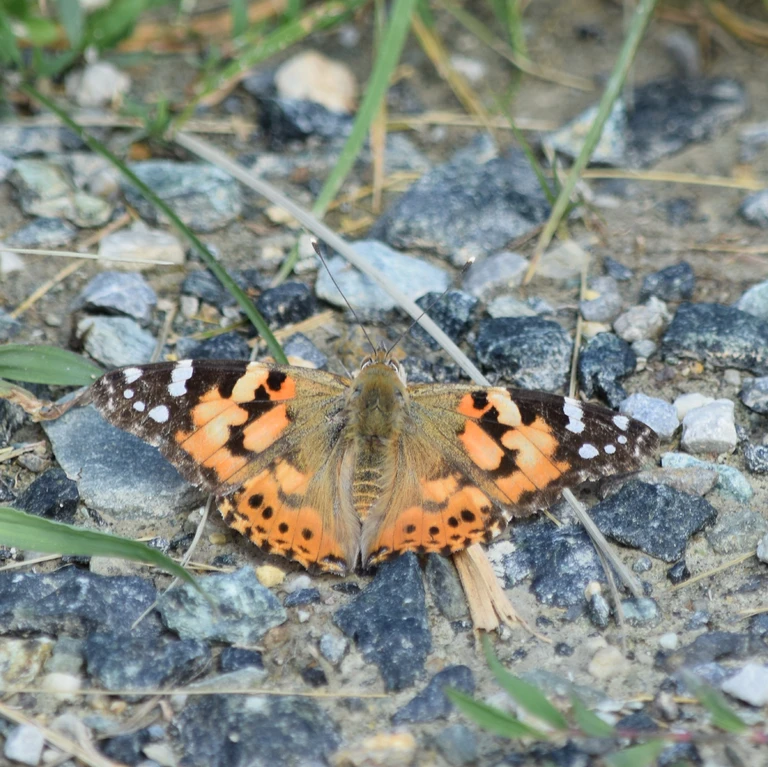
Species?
Vanessa cardui
